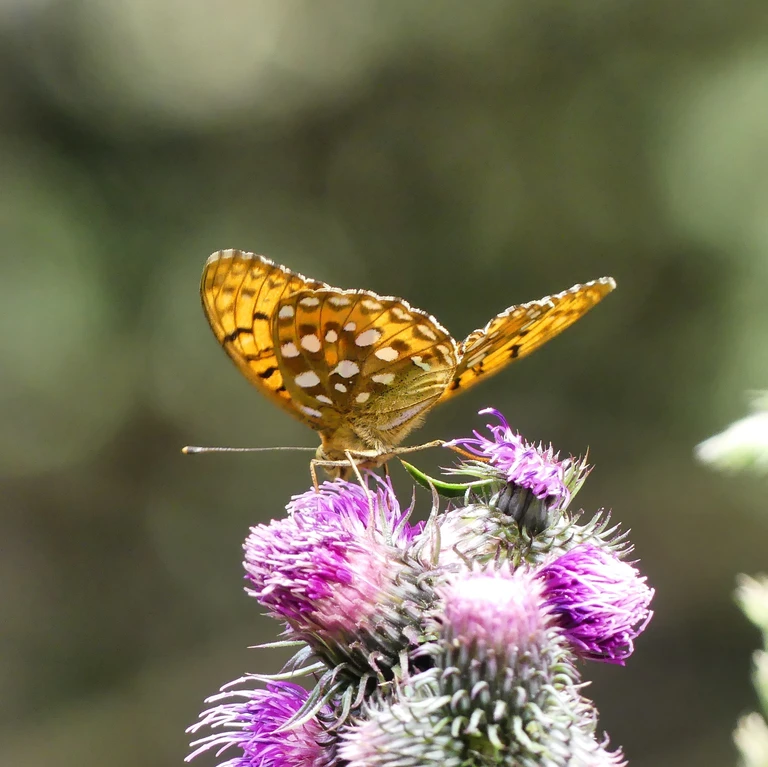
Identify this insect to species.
Speyeria aglaja
